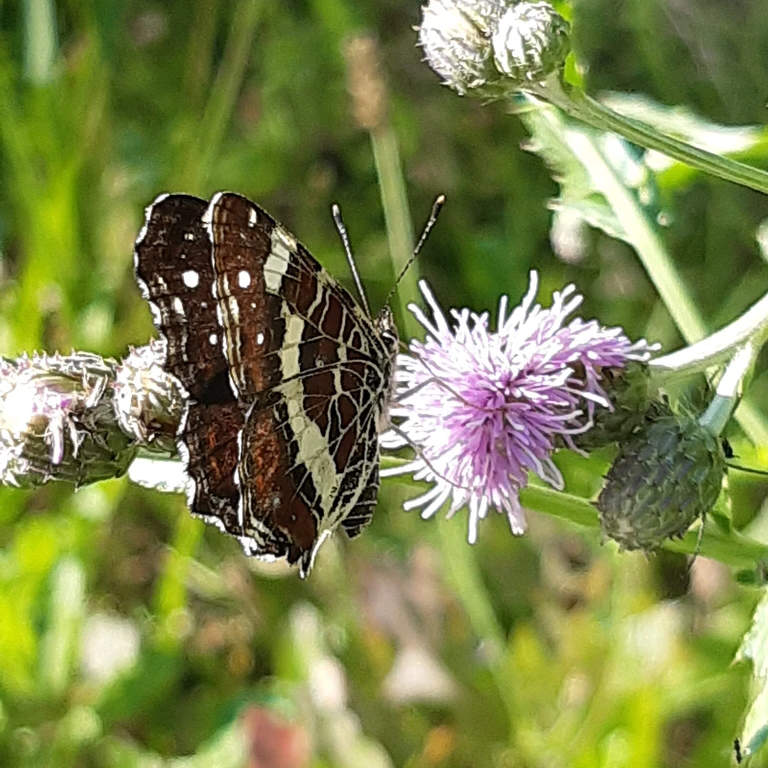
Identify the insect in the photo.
Araschnia levana
